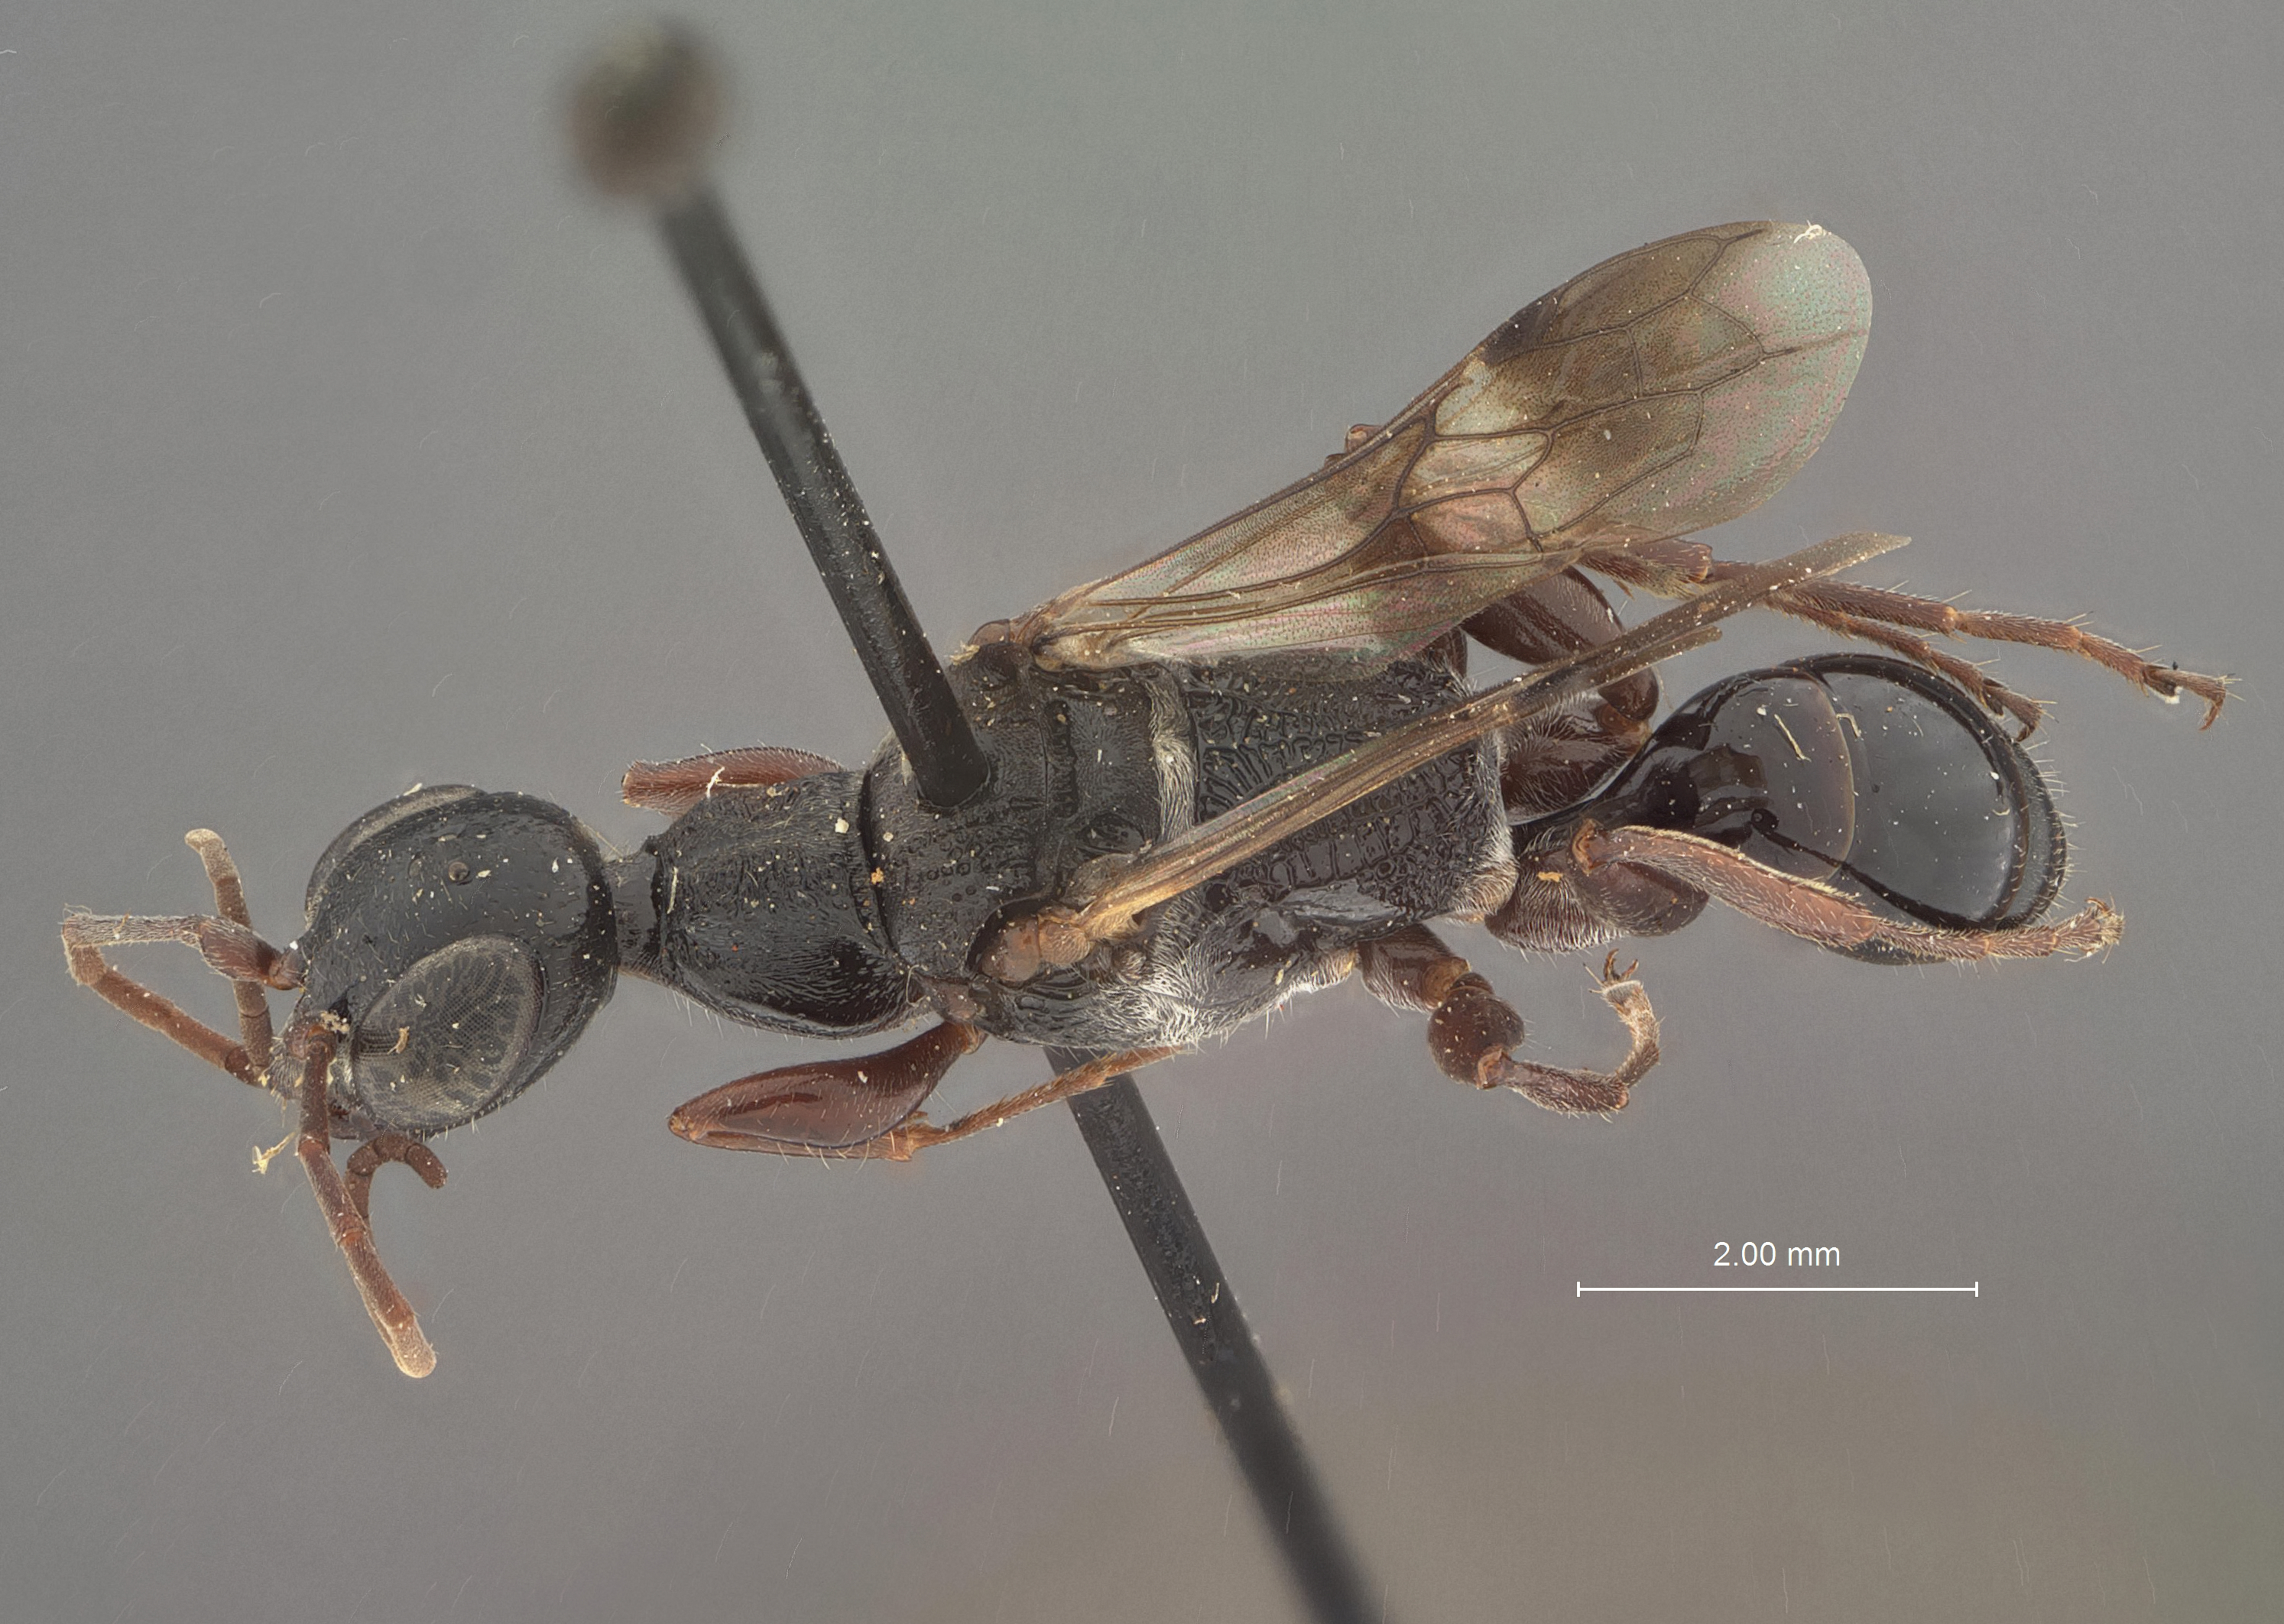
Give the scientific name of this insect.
Rhinopsis melanognatha
